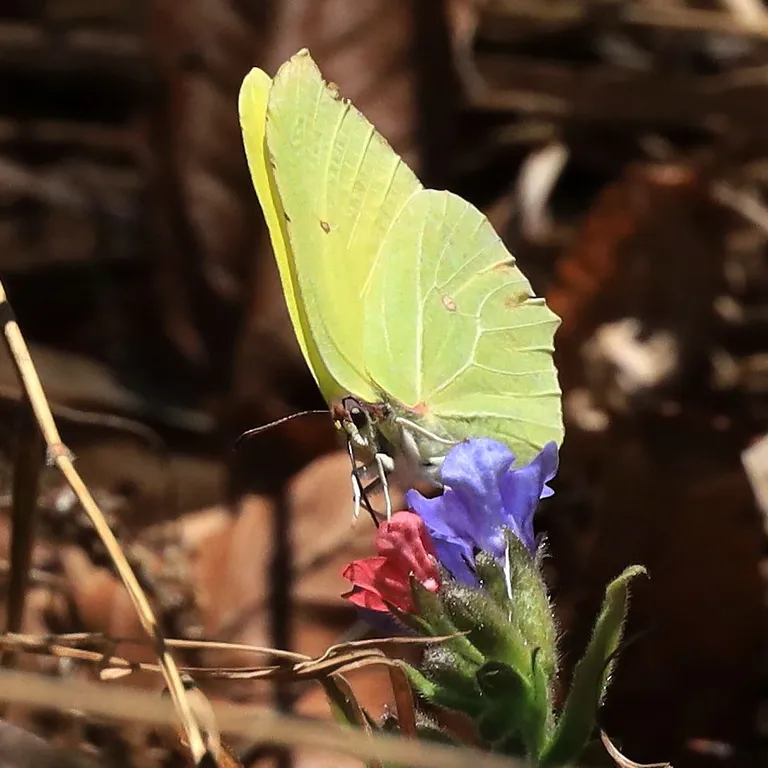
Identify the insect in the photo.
Gonepteryx rhamni
